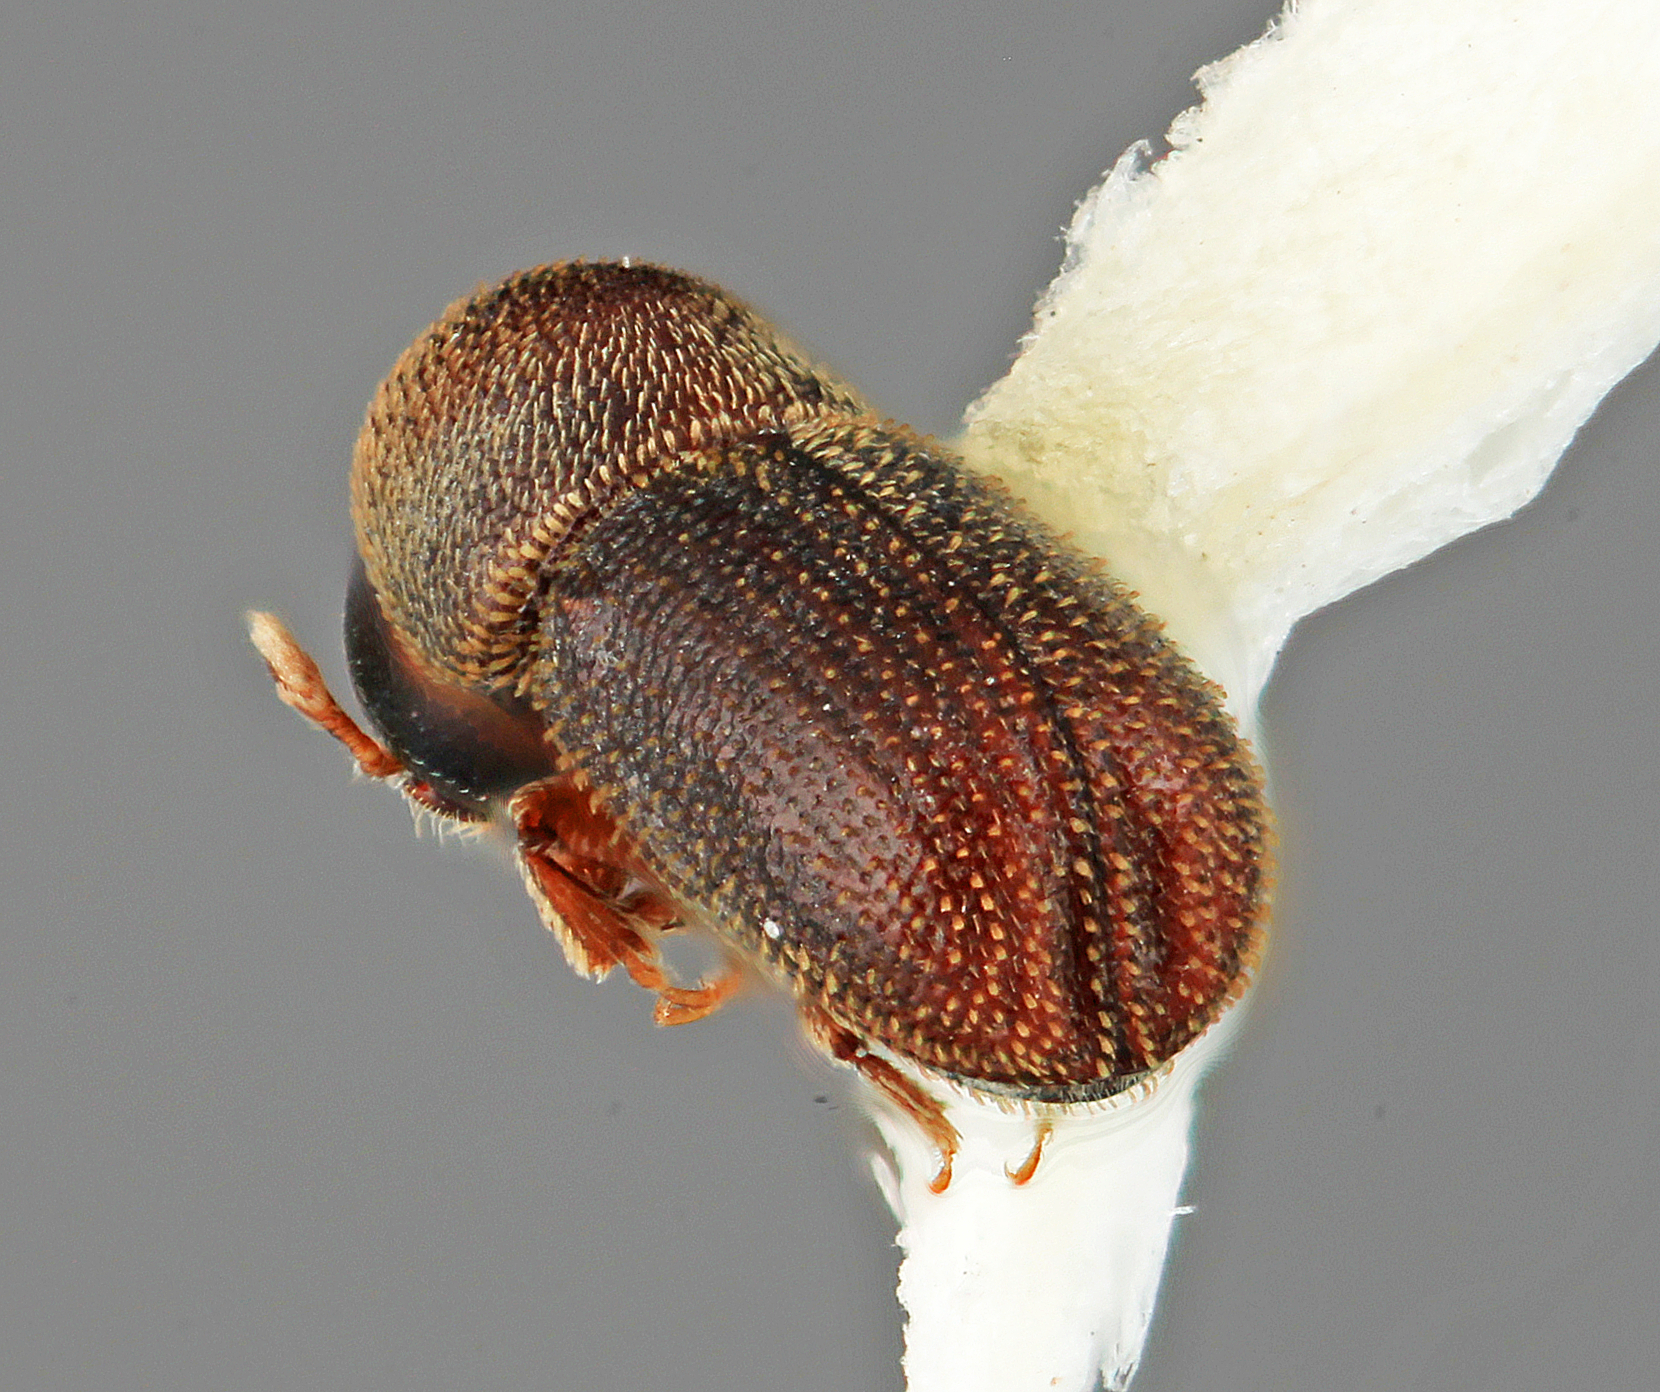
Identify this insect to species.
Styphlosoma subulatum
